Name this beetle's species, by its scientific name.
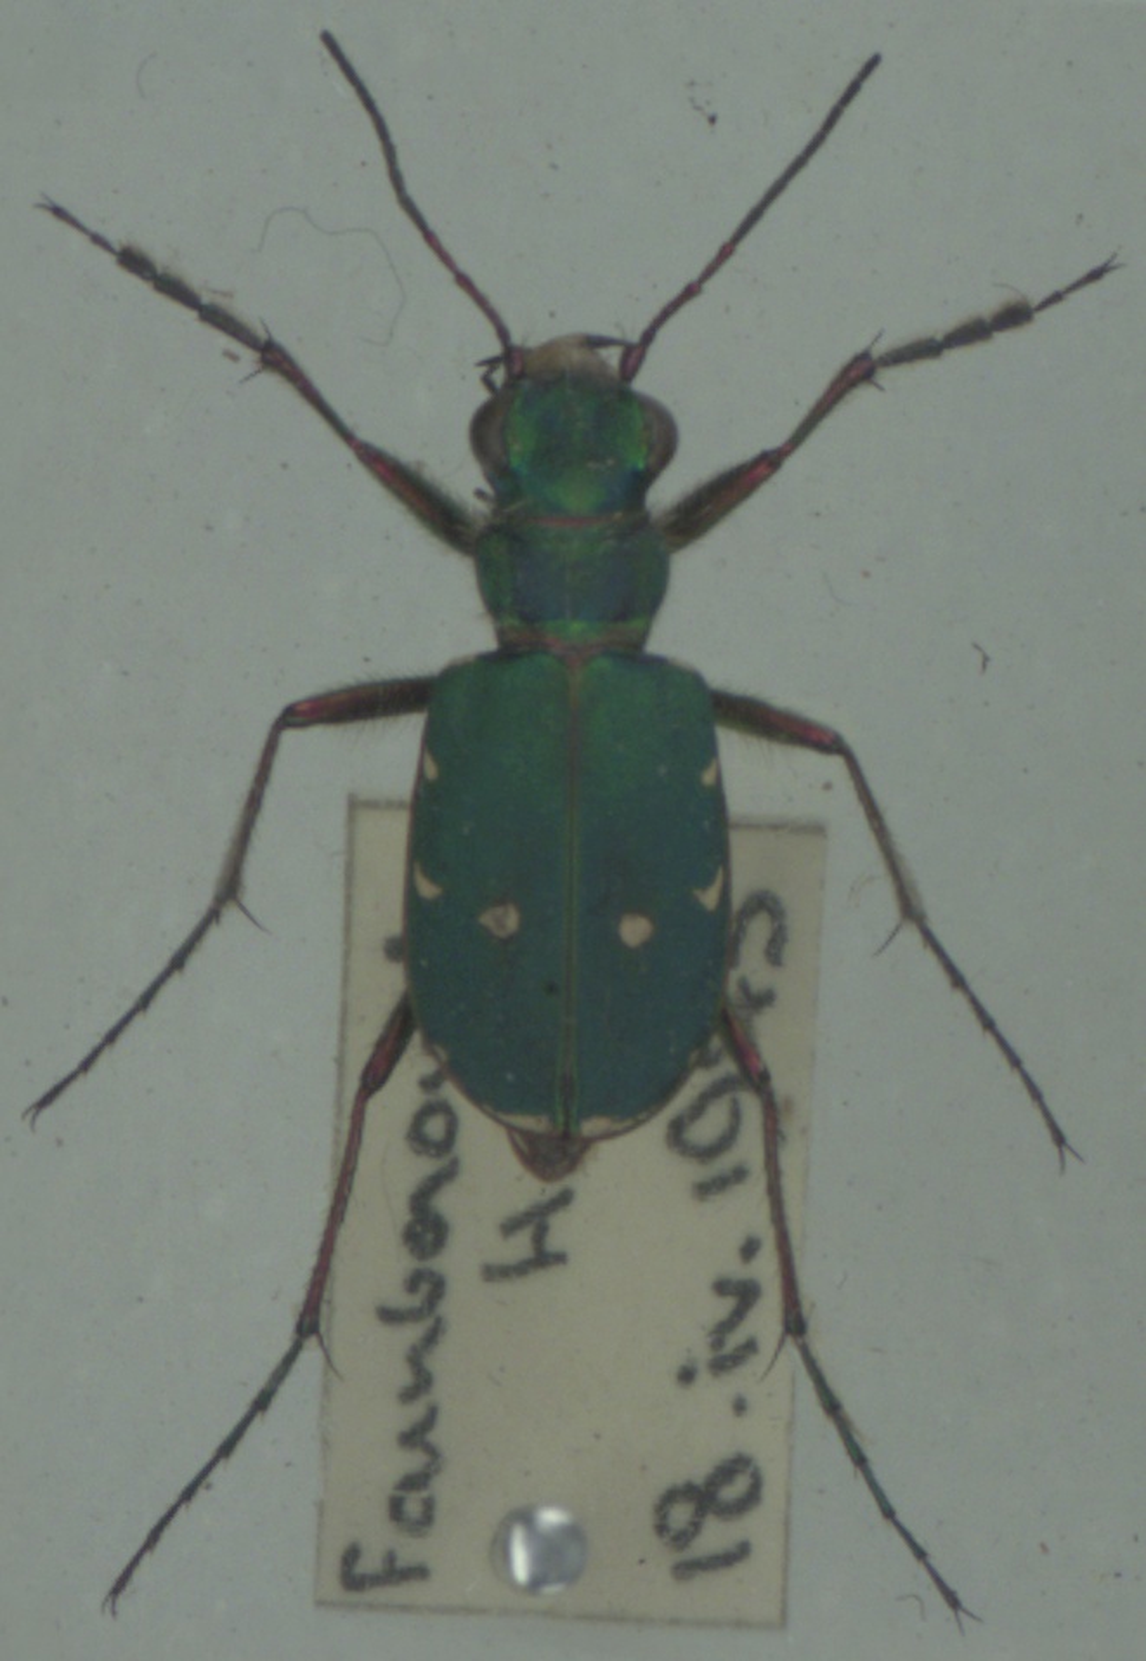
Cicindela campestris
